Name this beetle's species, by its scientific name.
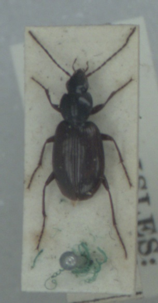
Agonum fuliginosum
